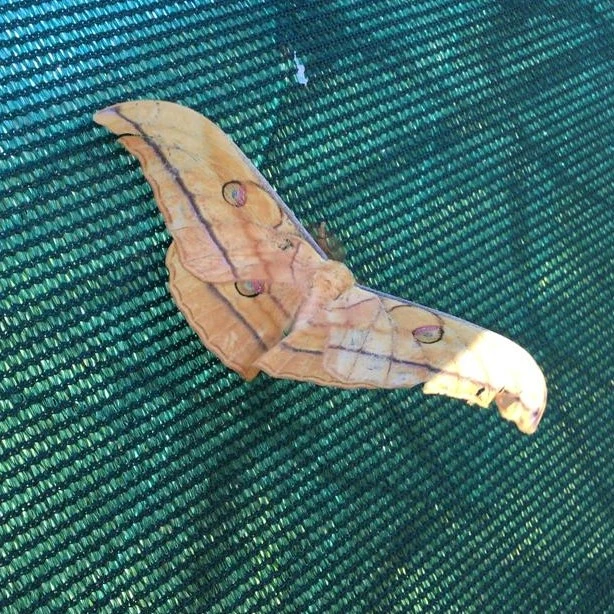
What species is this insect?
Antheraea yamamai
